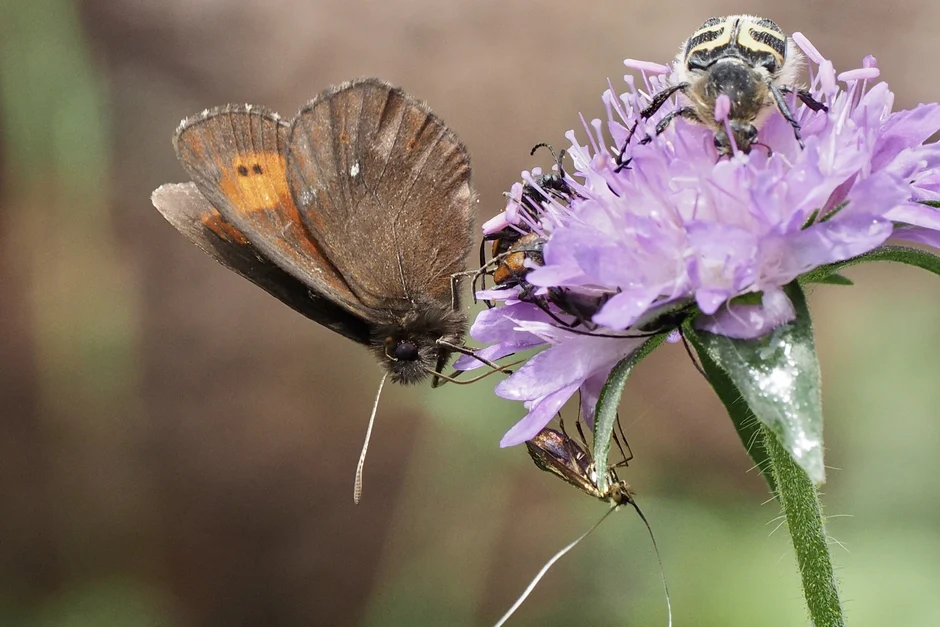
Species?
Erebia euryale
